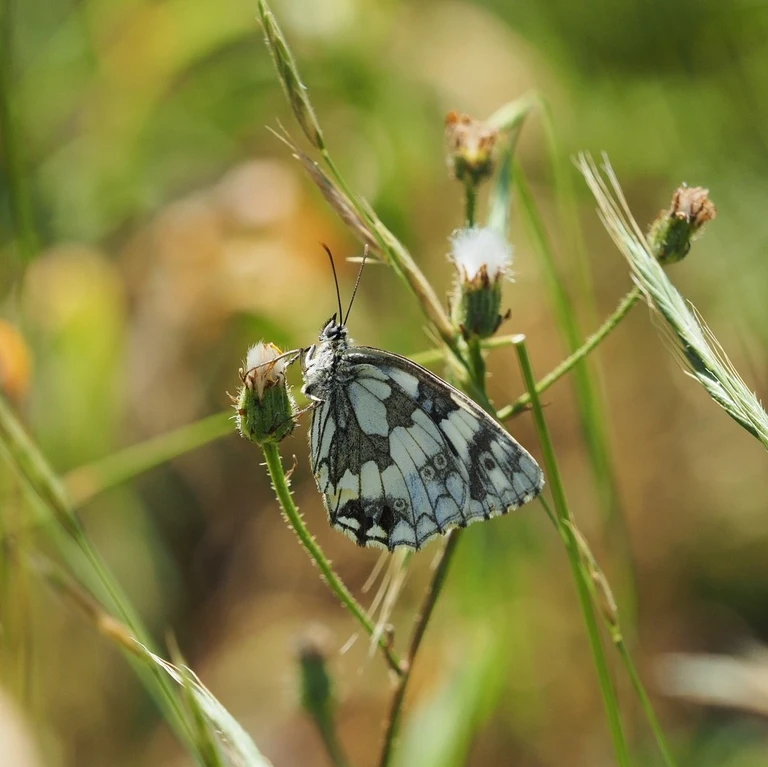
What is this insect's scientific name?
Melanargia galathea
